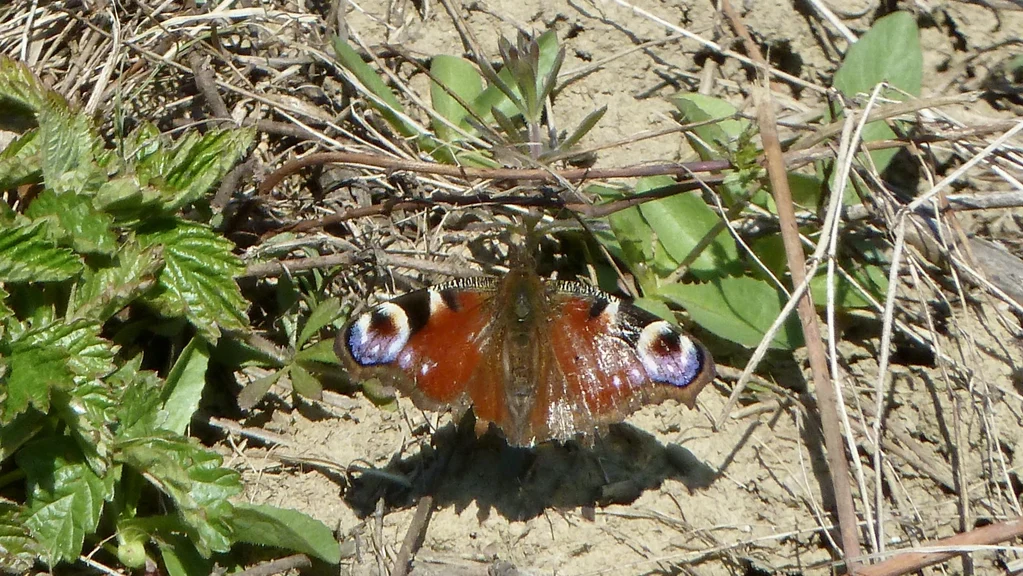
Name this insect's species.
Aglais io
